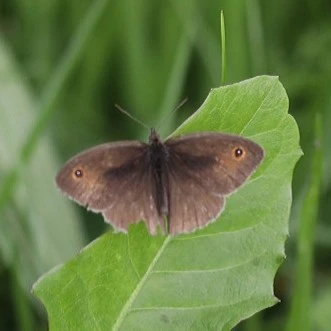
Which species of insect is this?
Maniola jurtina
